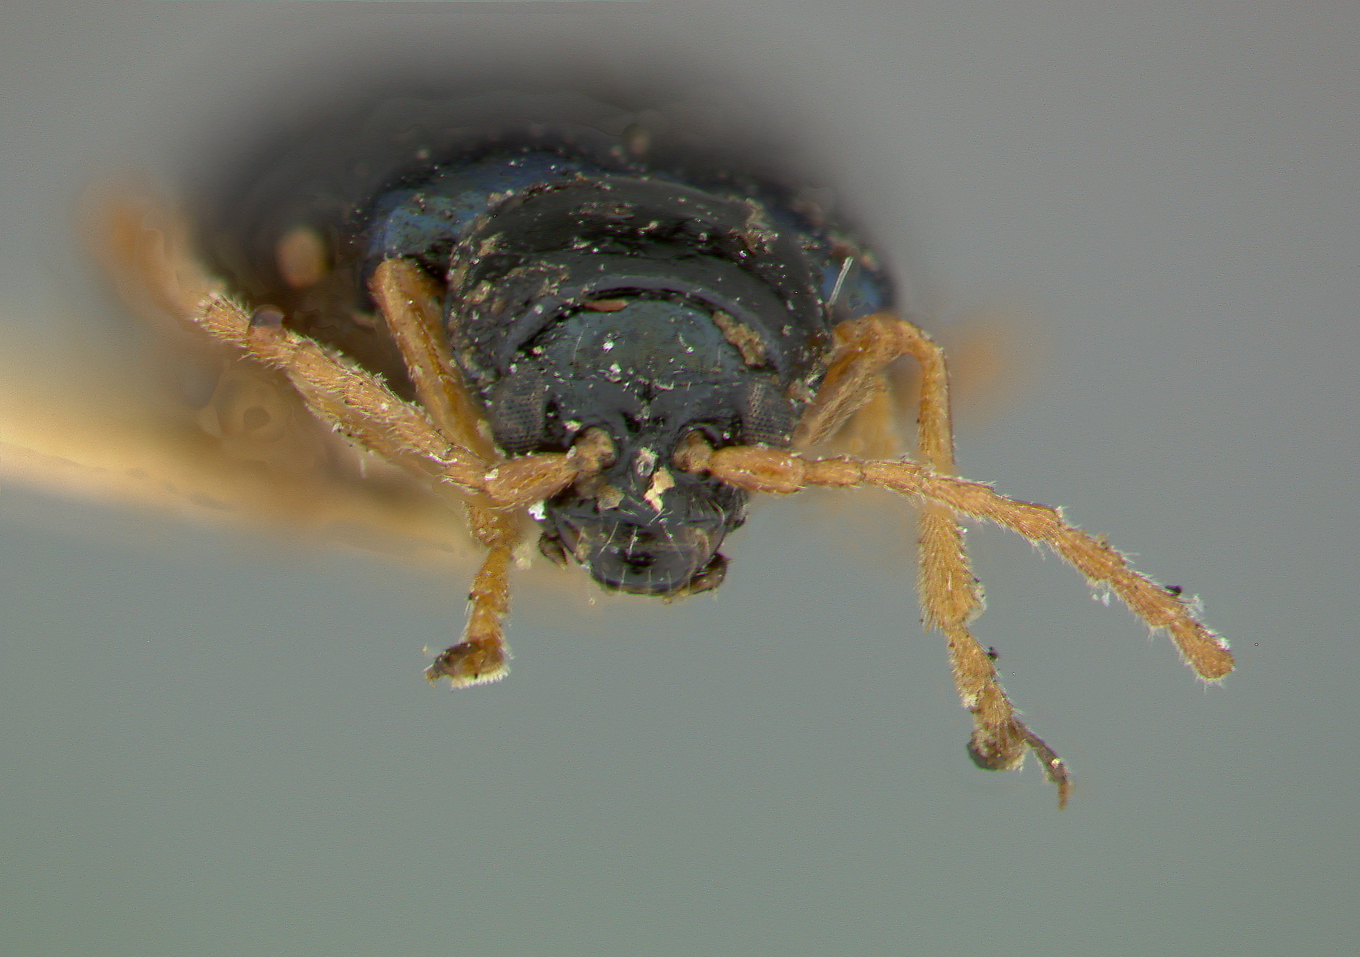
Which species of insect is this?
Luperus pallipes
